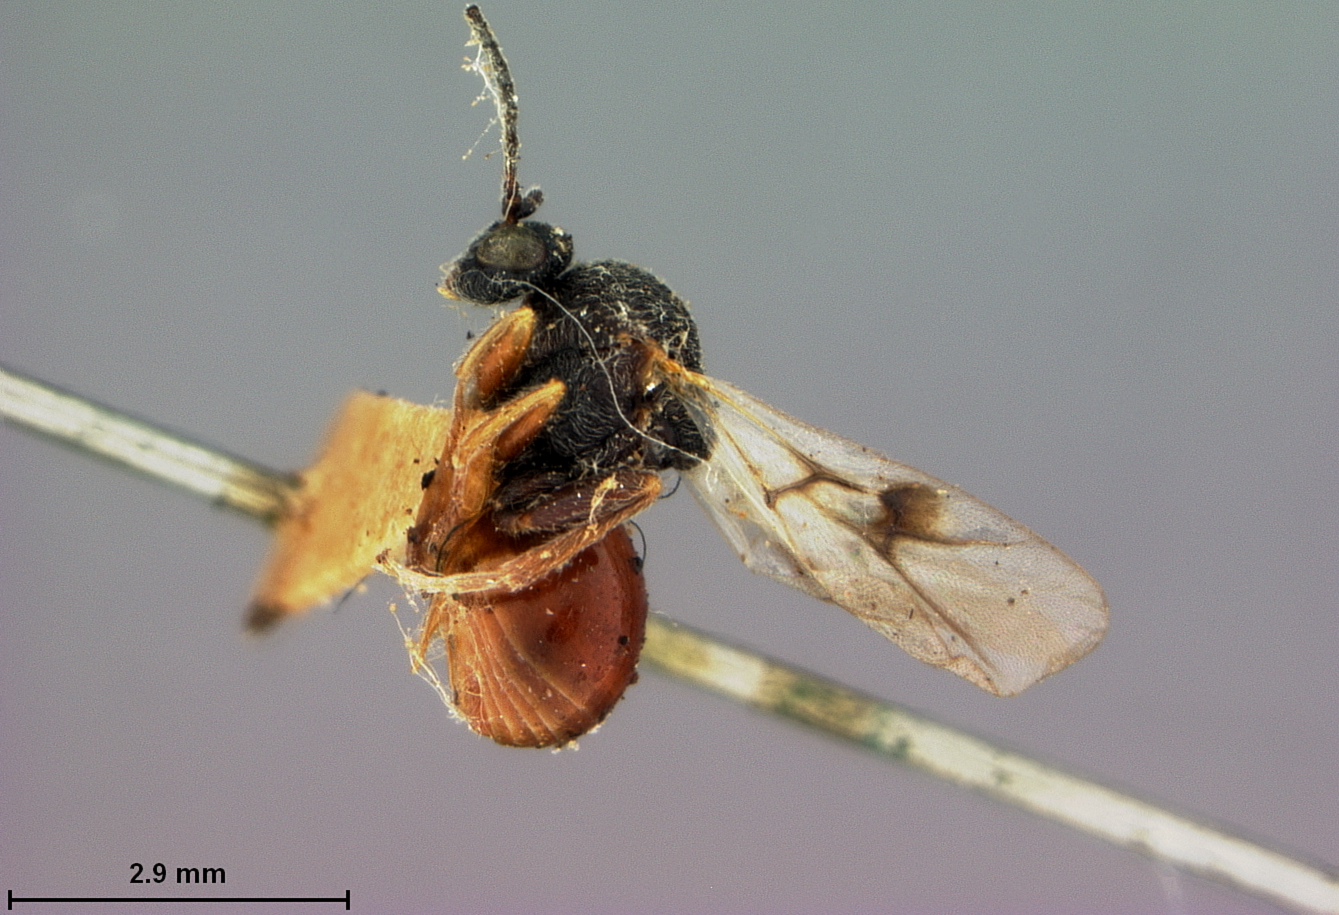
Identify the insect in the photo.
Amphibolips melanocera
